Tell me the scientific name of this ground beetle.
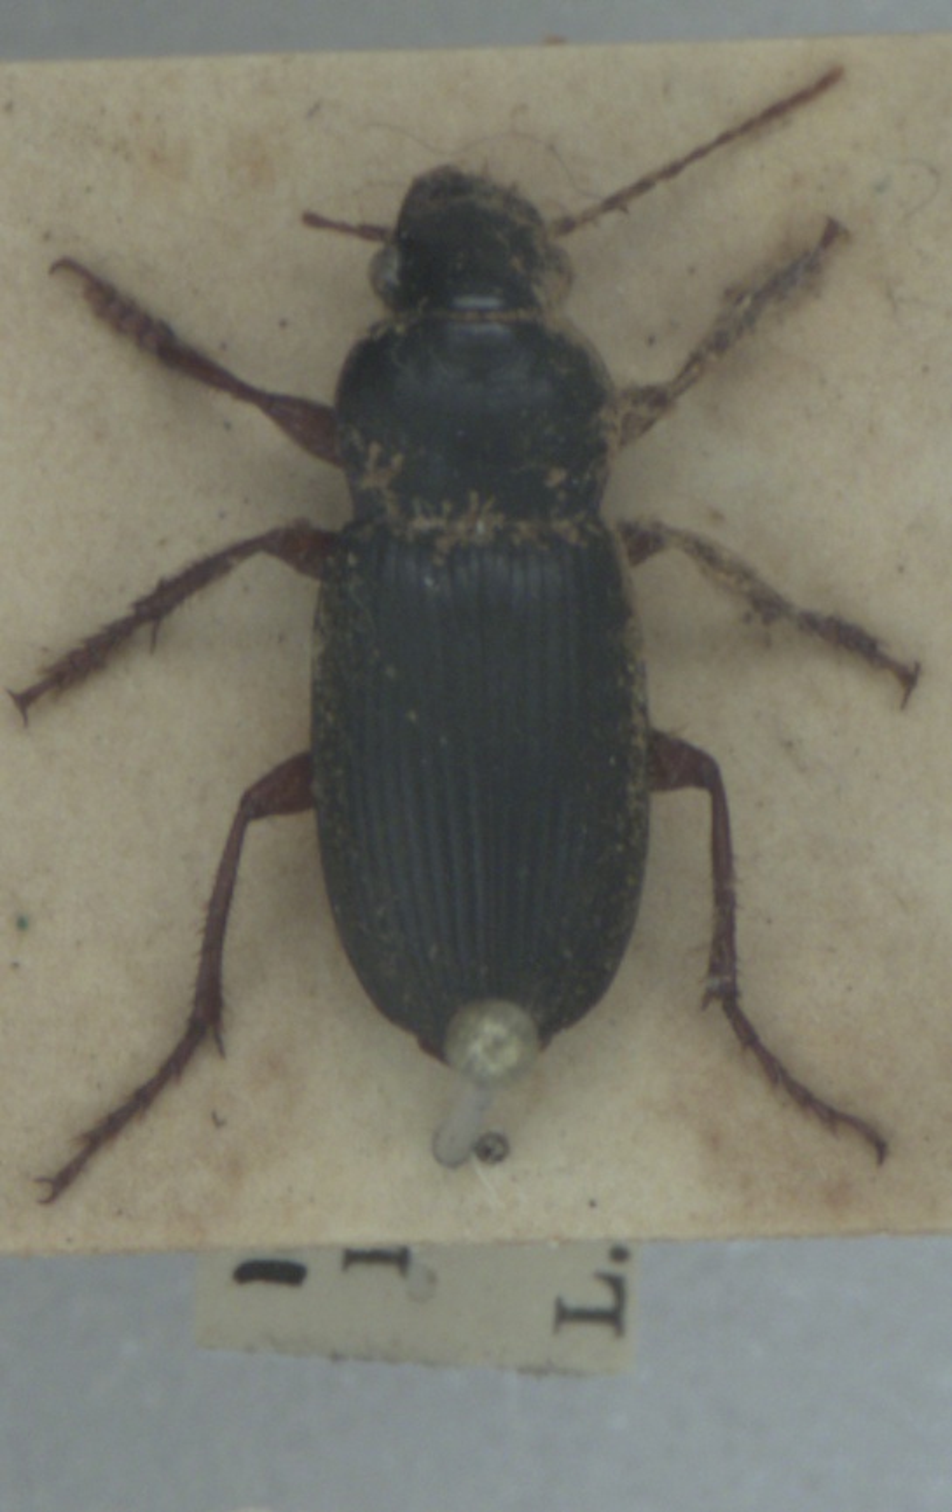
Harpalus rufipes
